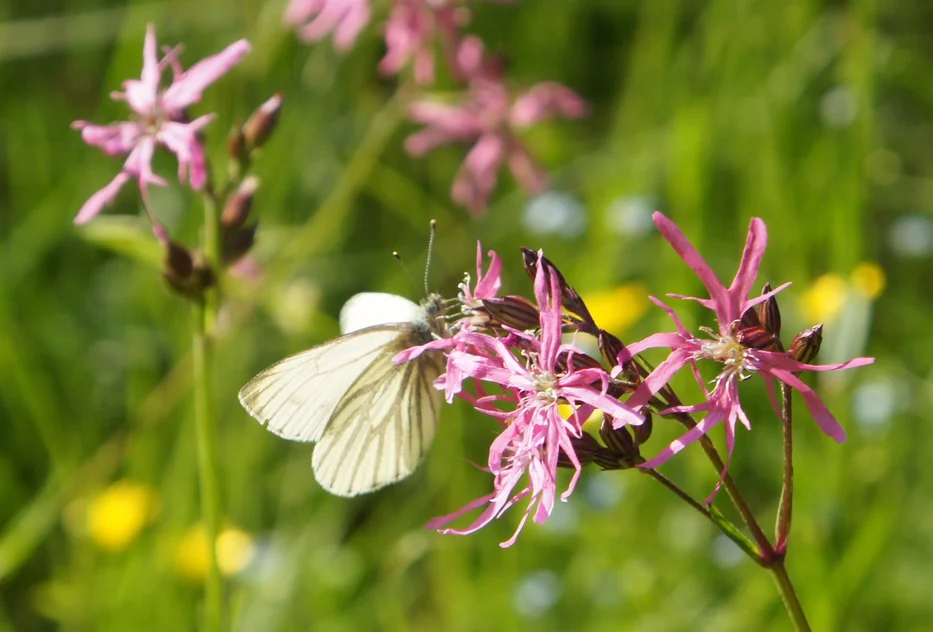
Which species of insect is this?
Pieris napi
